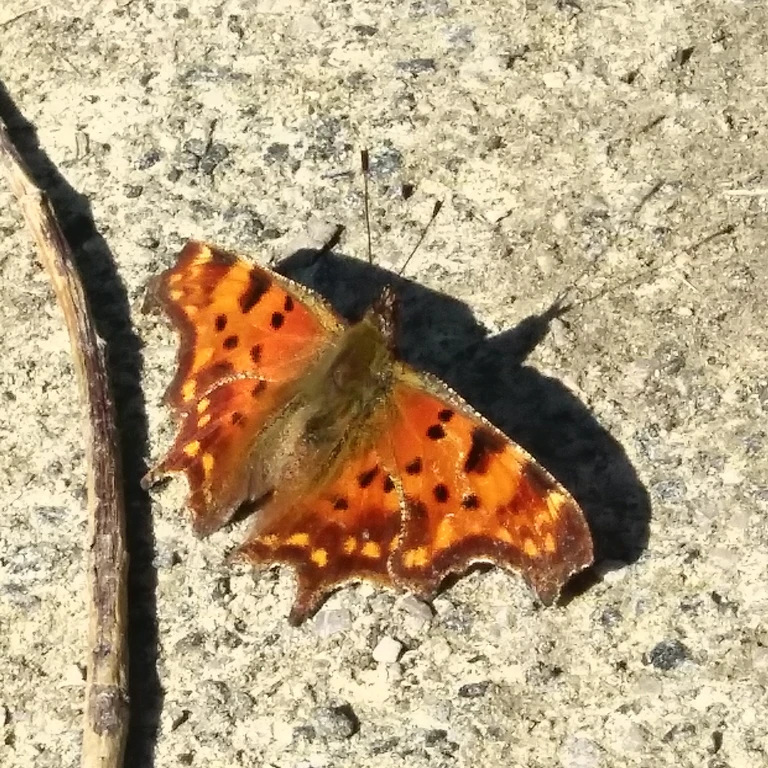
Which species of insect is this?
Polygonia c-album
